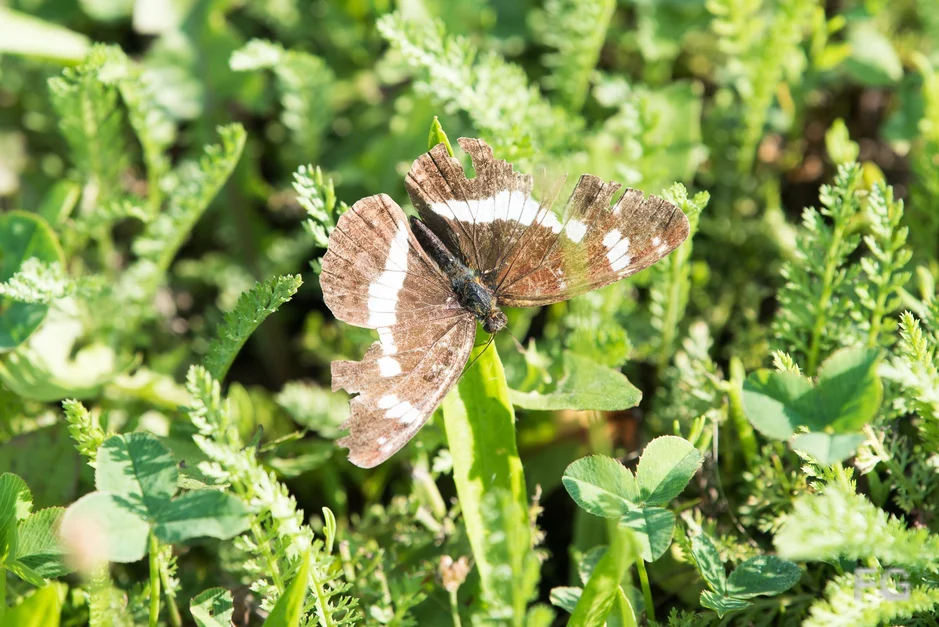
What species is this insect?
Limenitis camilla (also Ladoga camilla)
